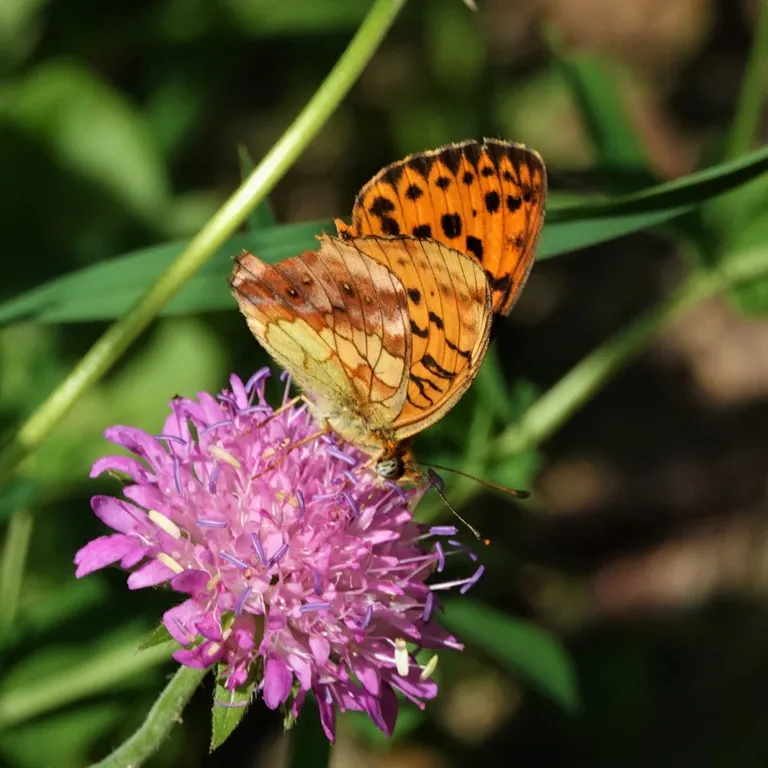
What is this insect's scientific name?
Brenthis daphne
